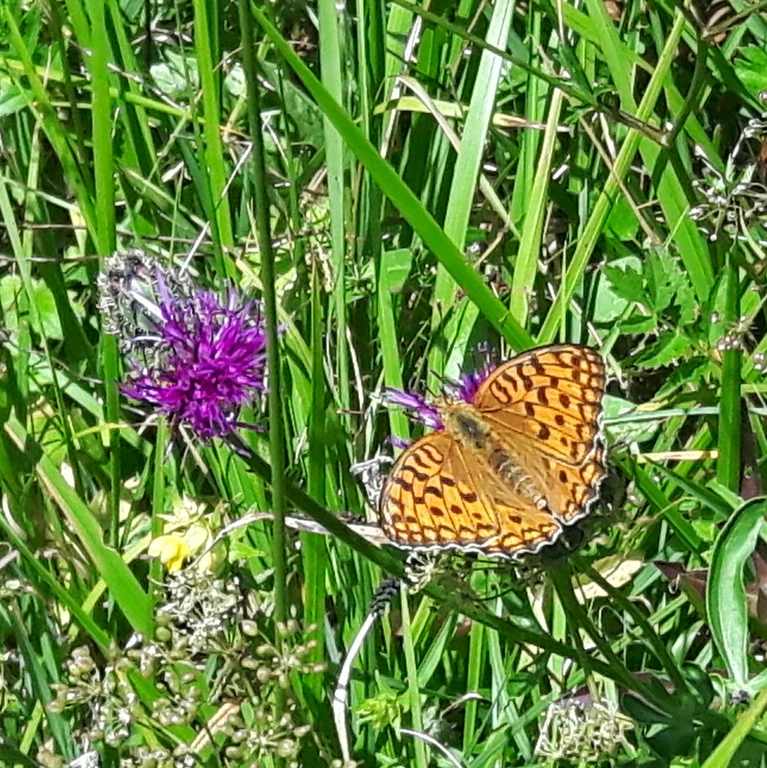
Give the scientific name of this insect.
Speyeria aglaja
